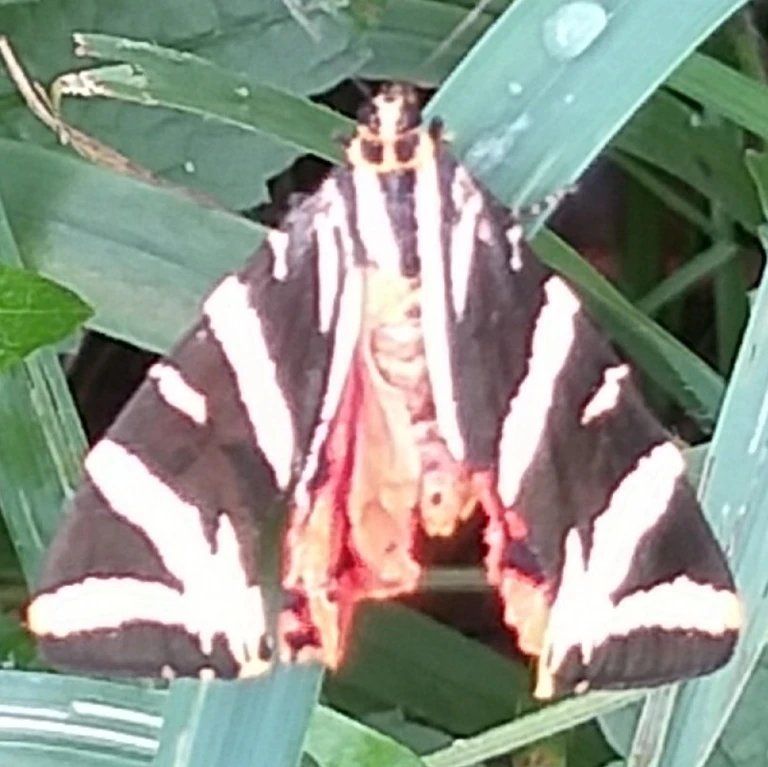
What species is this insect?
Euplagia quadripunctaria
